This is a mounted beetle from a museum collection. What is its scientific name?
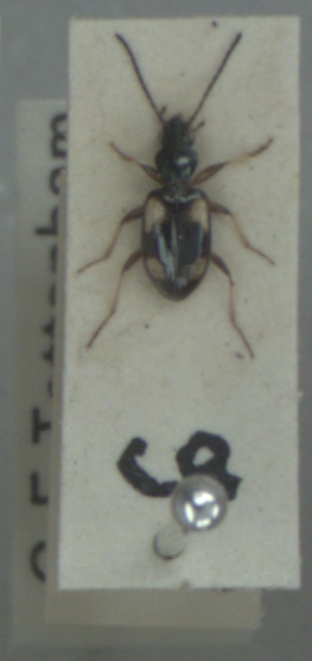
Bembidion illigeri
